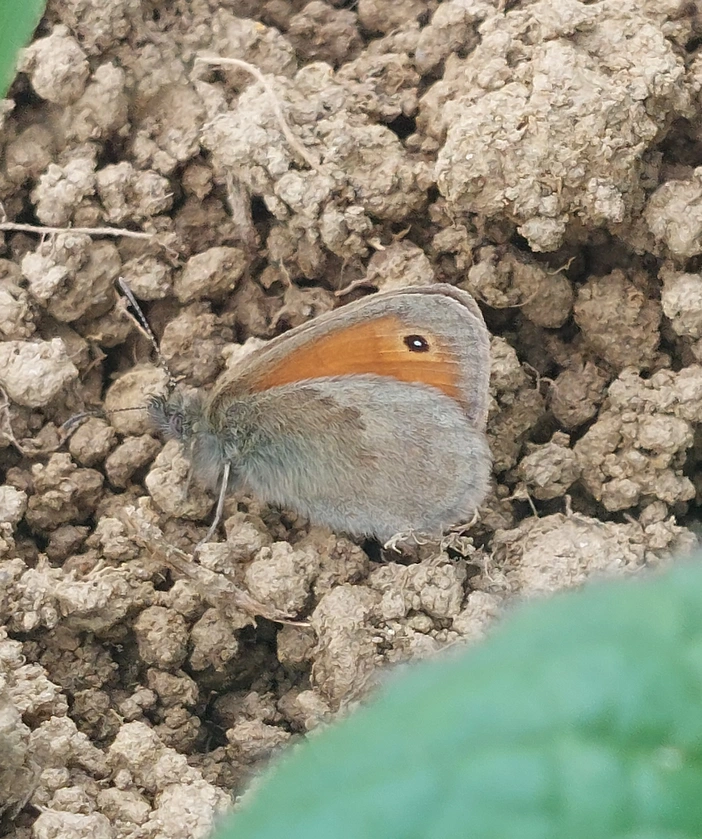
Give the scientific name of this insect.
Coenonympha pamphilus
